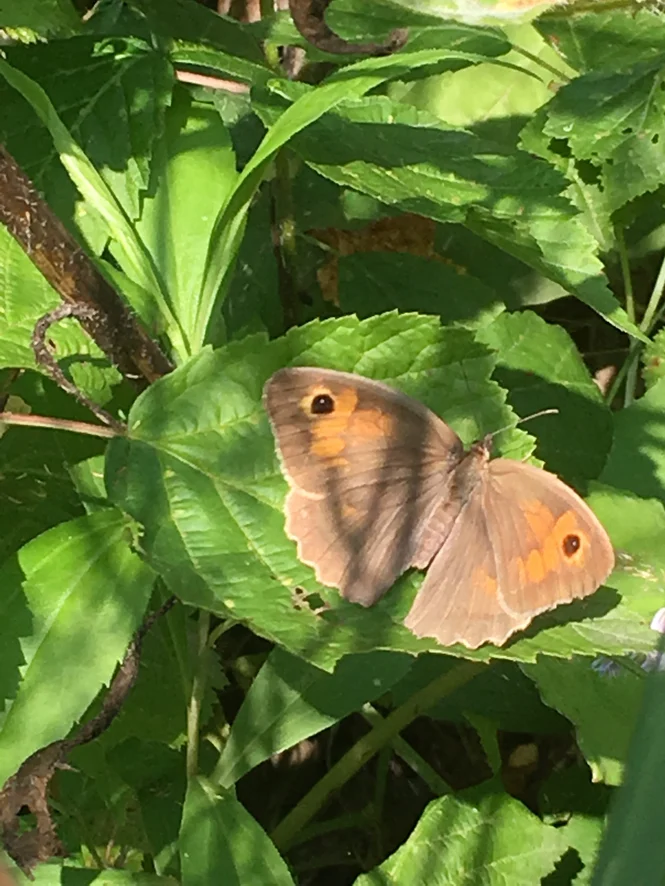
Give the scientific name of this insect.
Maniola jurtina
